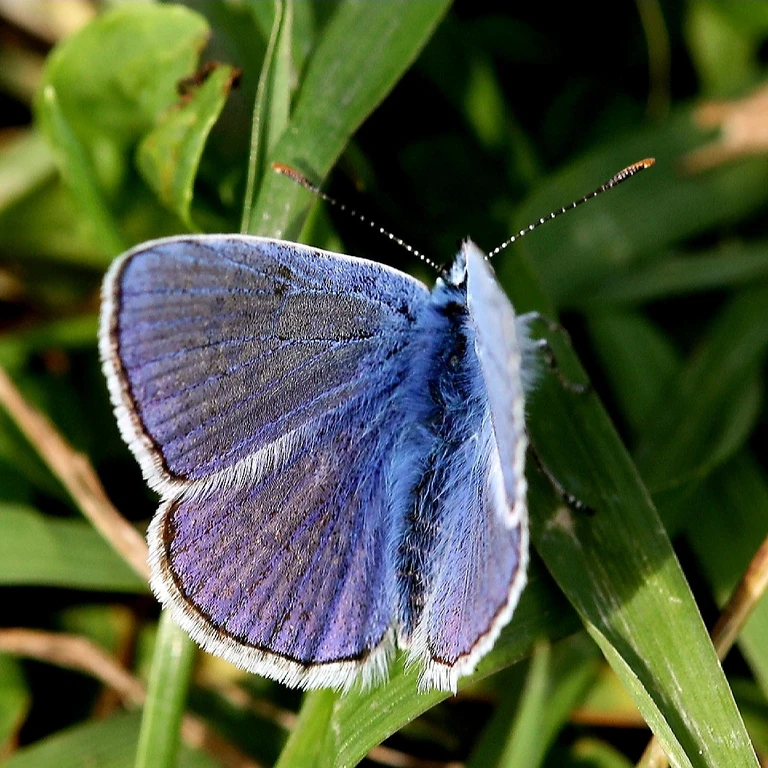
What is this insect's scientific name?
Polyommatus icarus
